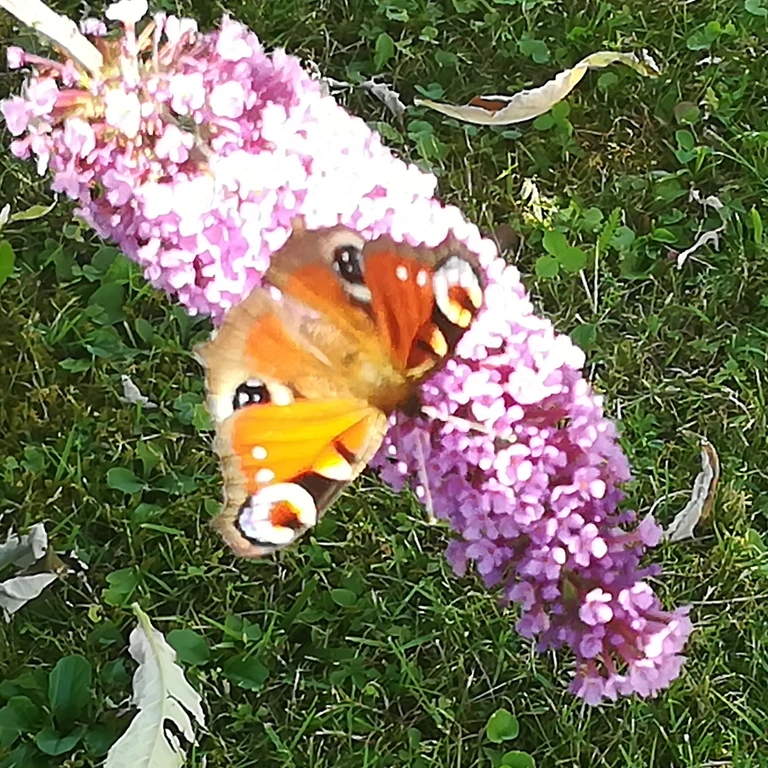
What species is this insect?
Aglais io
